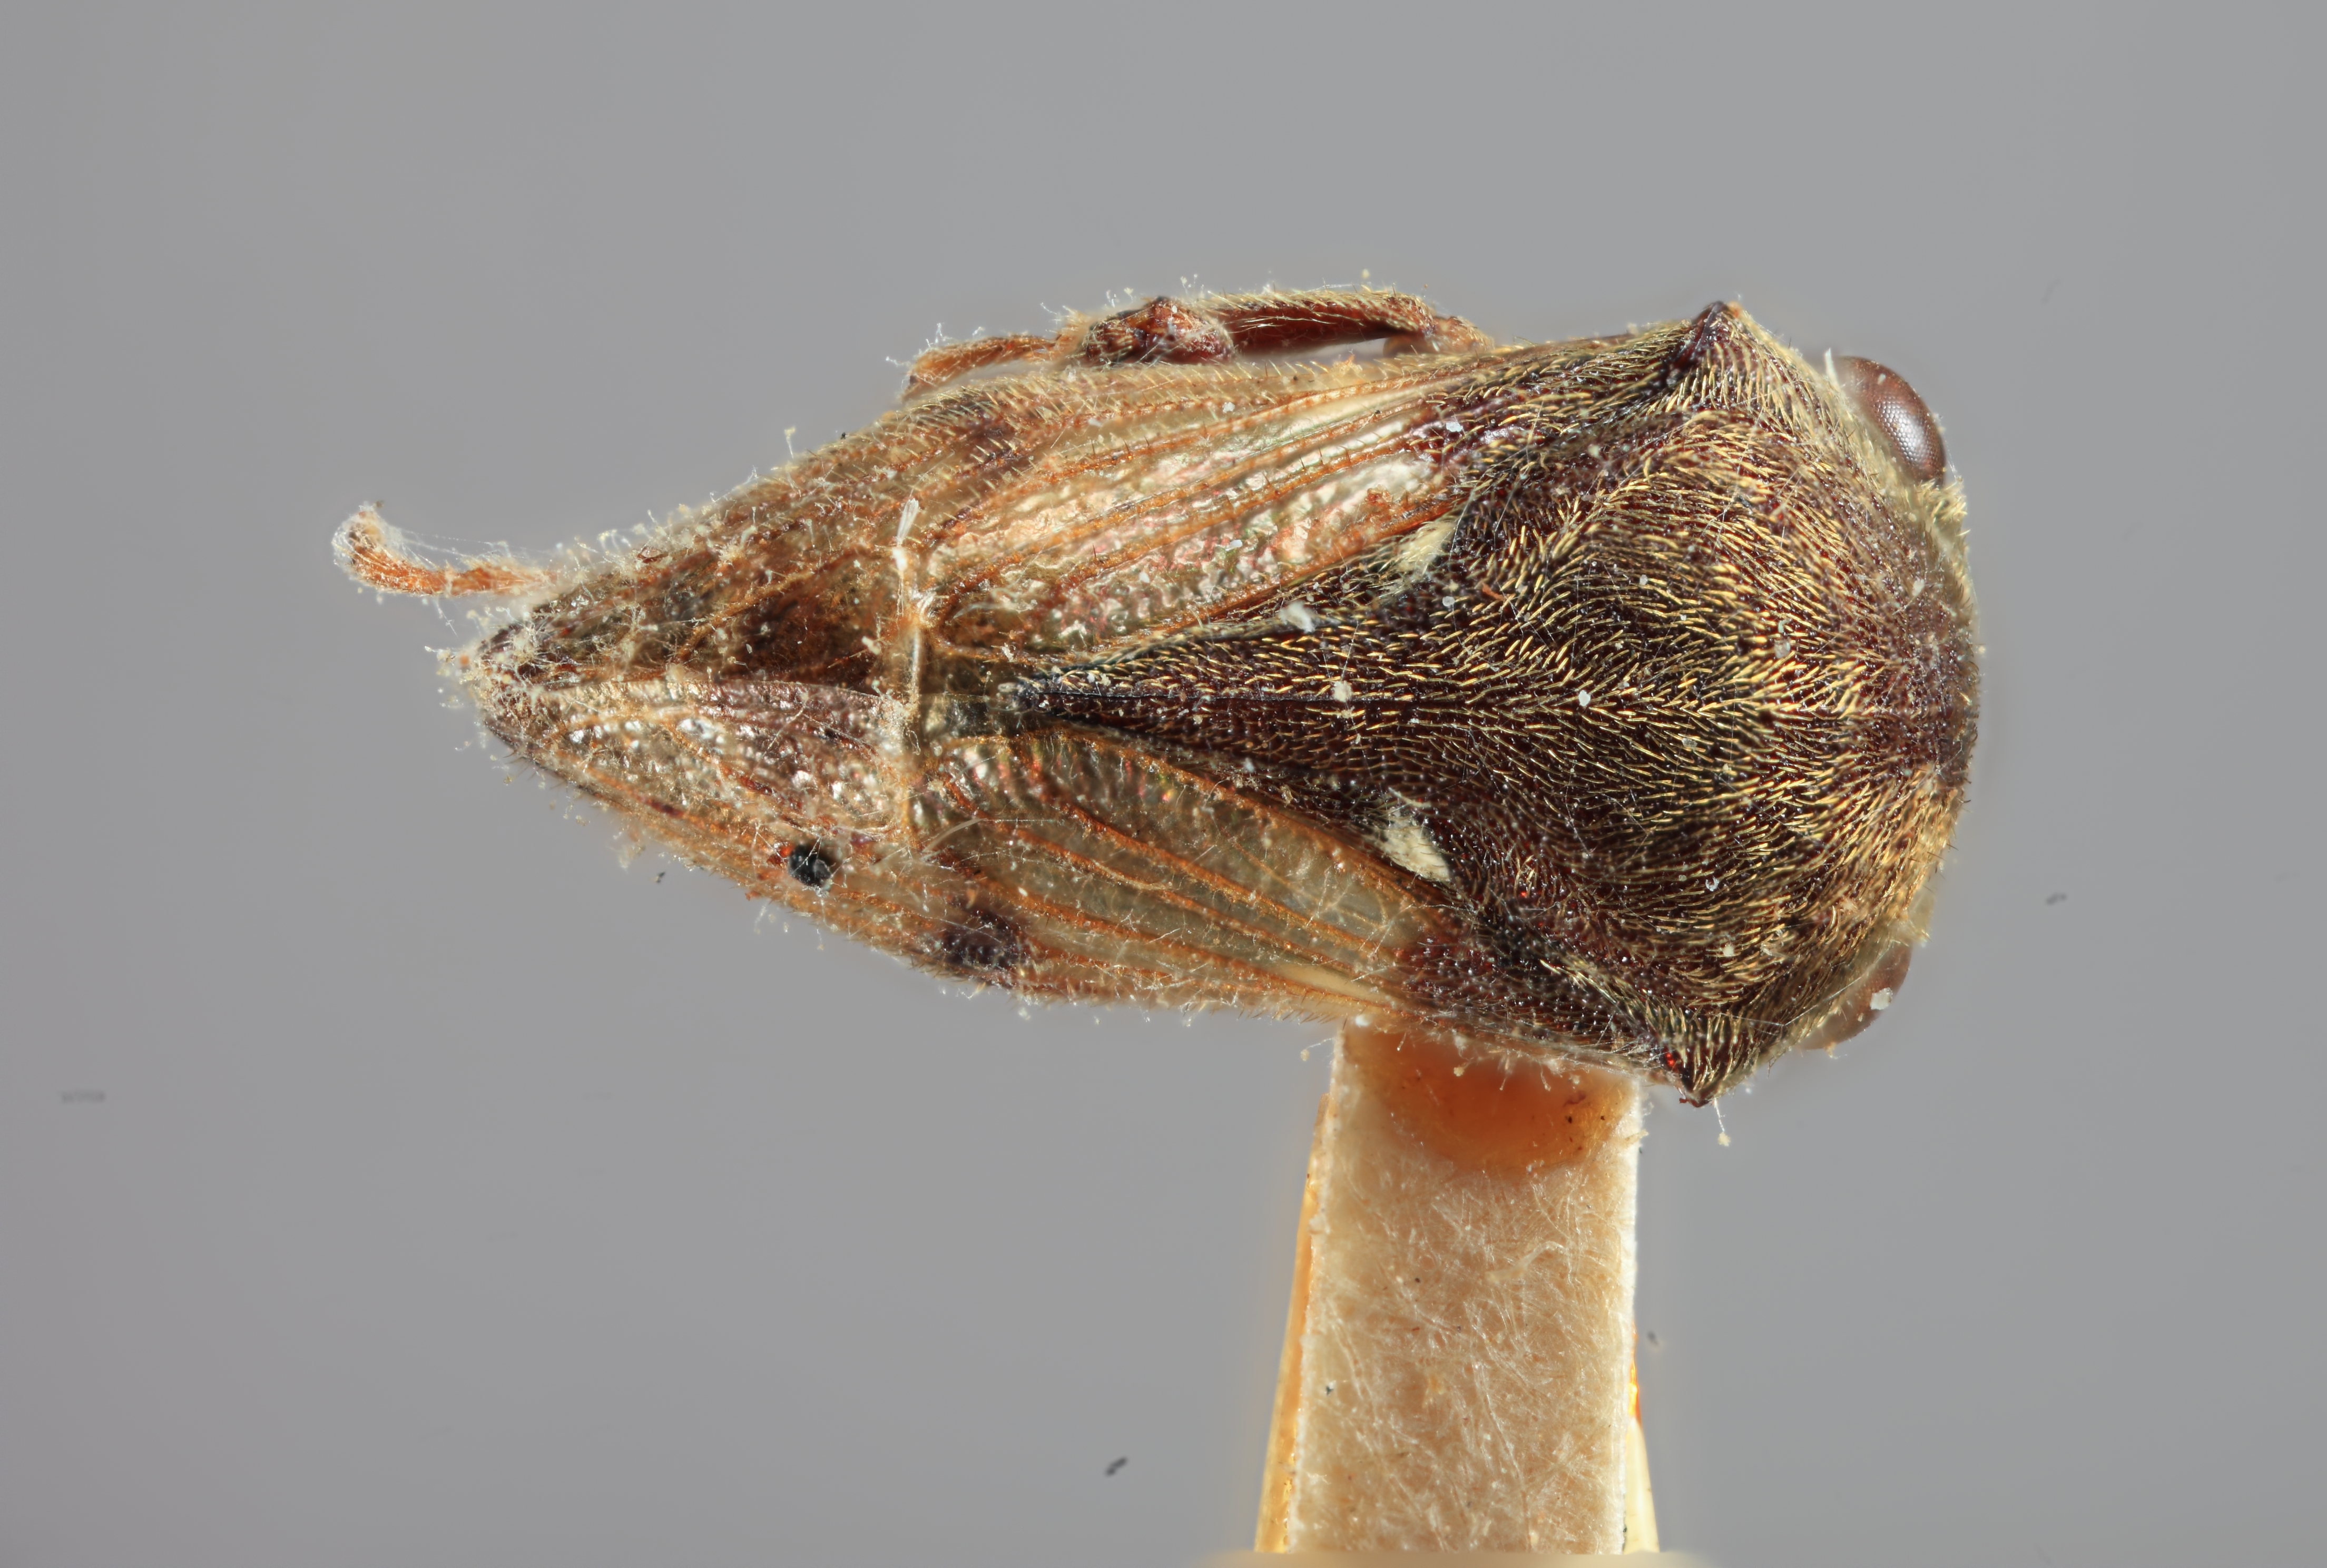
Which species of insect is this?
Gargara sordida
